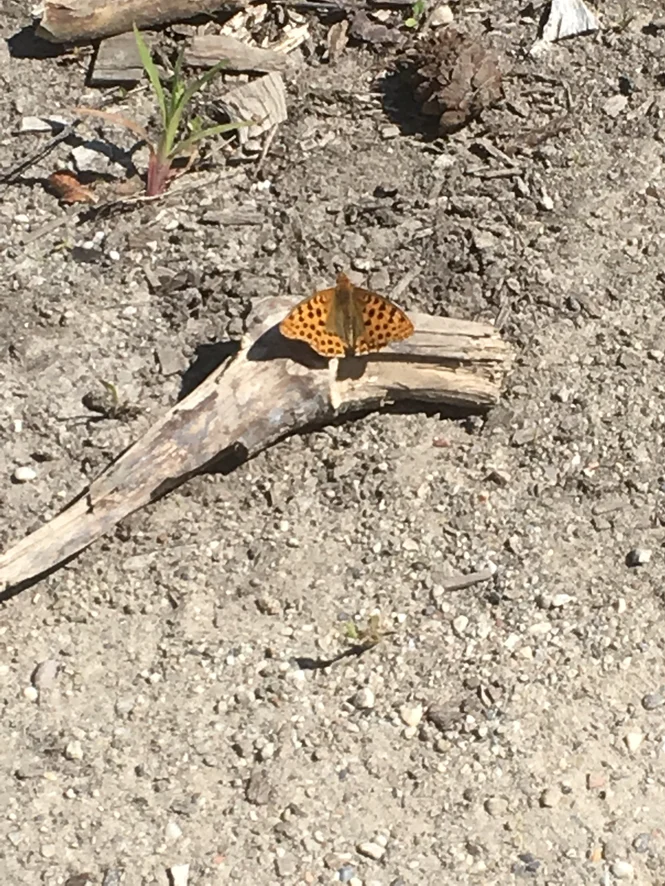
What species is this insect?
Issoria lathonia
